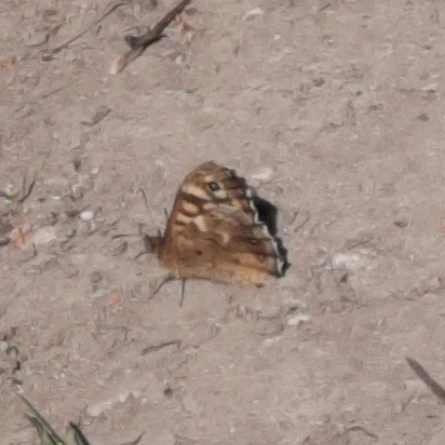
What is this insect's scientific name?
Pararge aegeria
